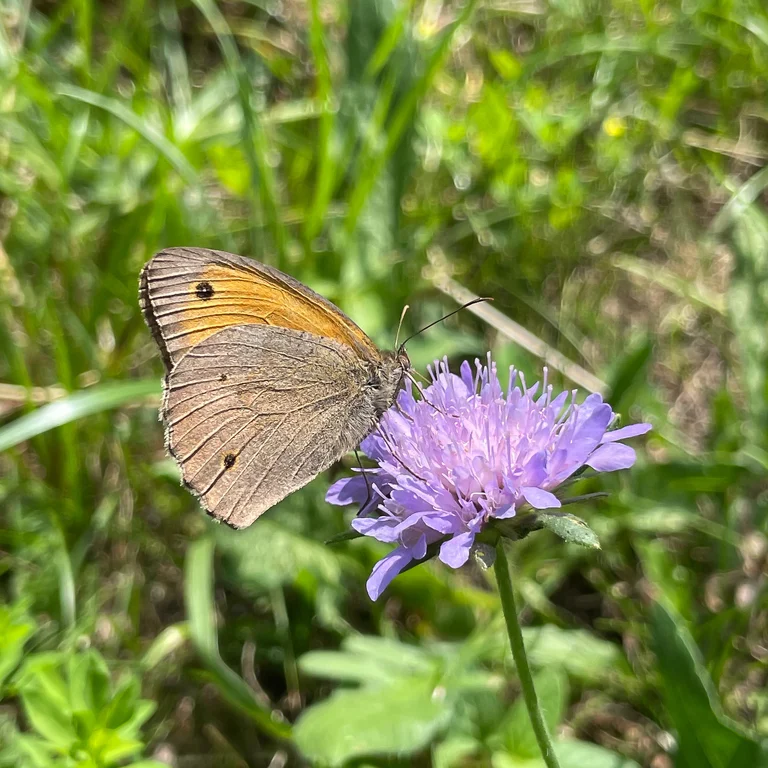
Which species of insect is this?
Maniola jurtina
